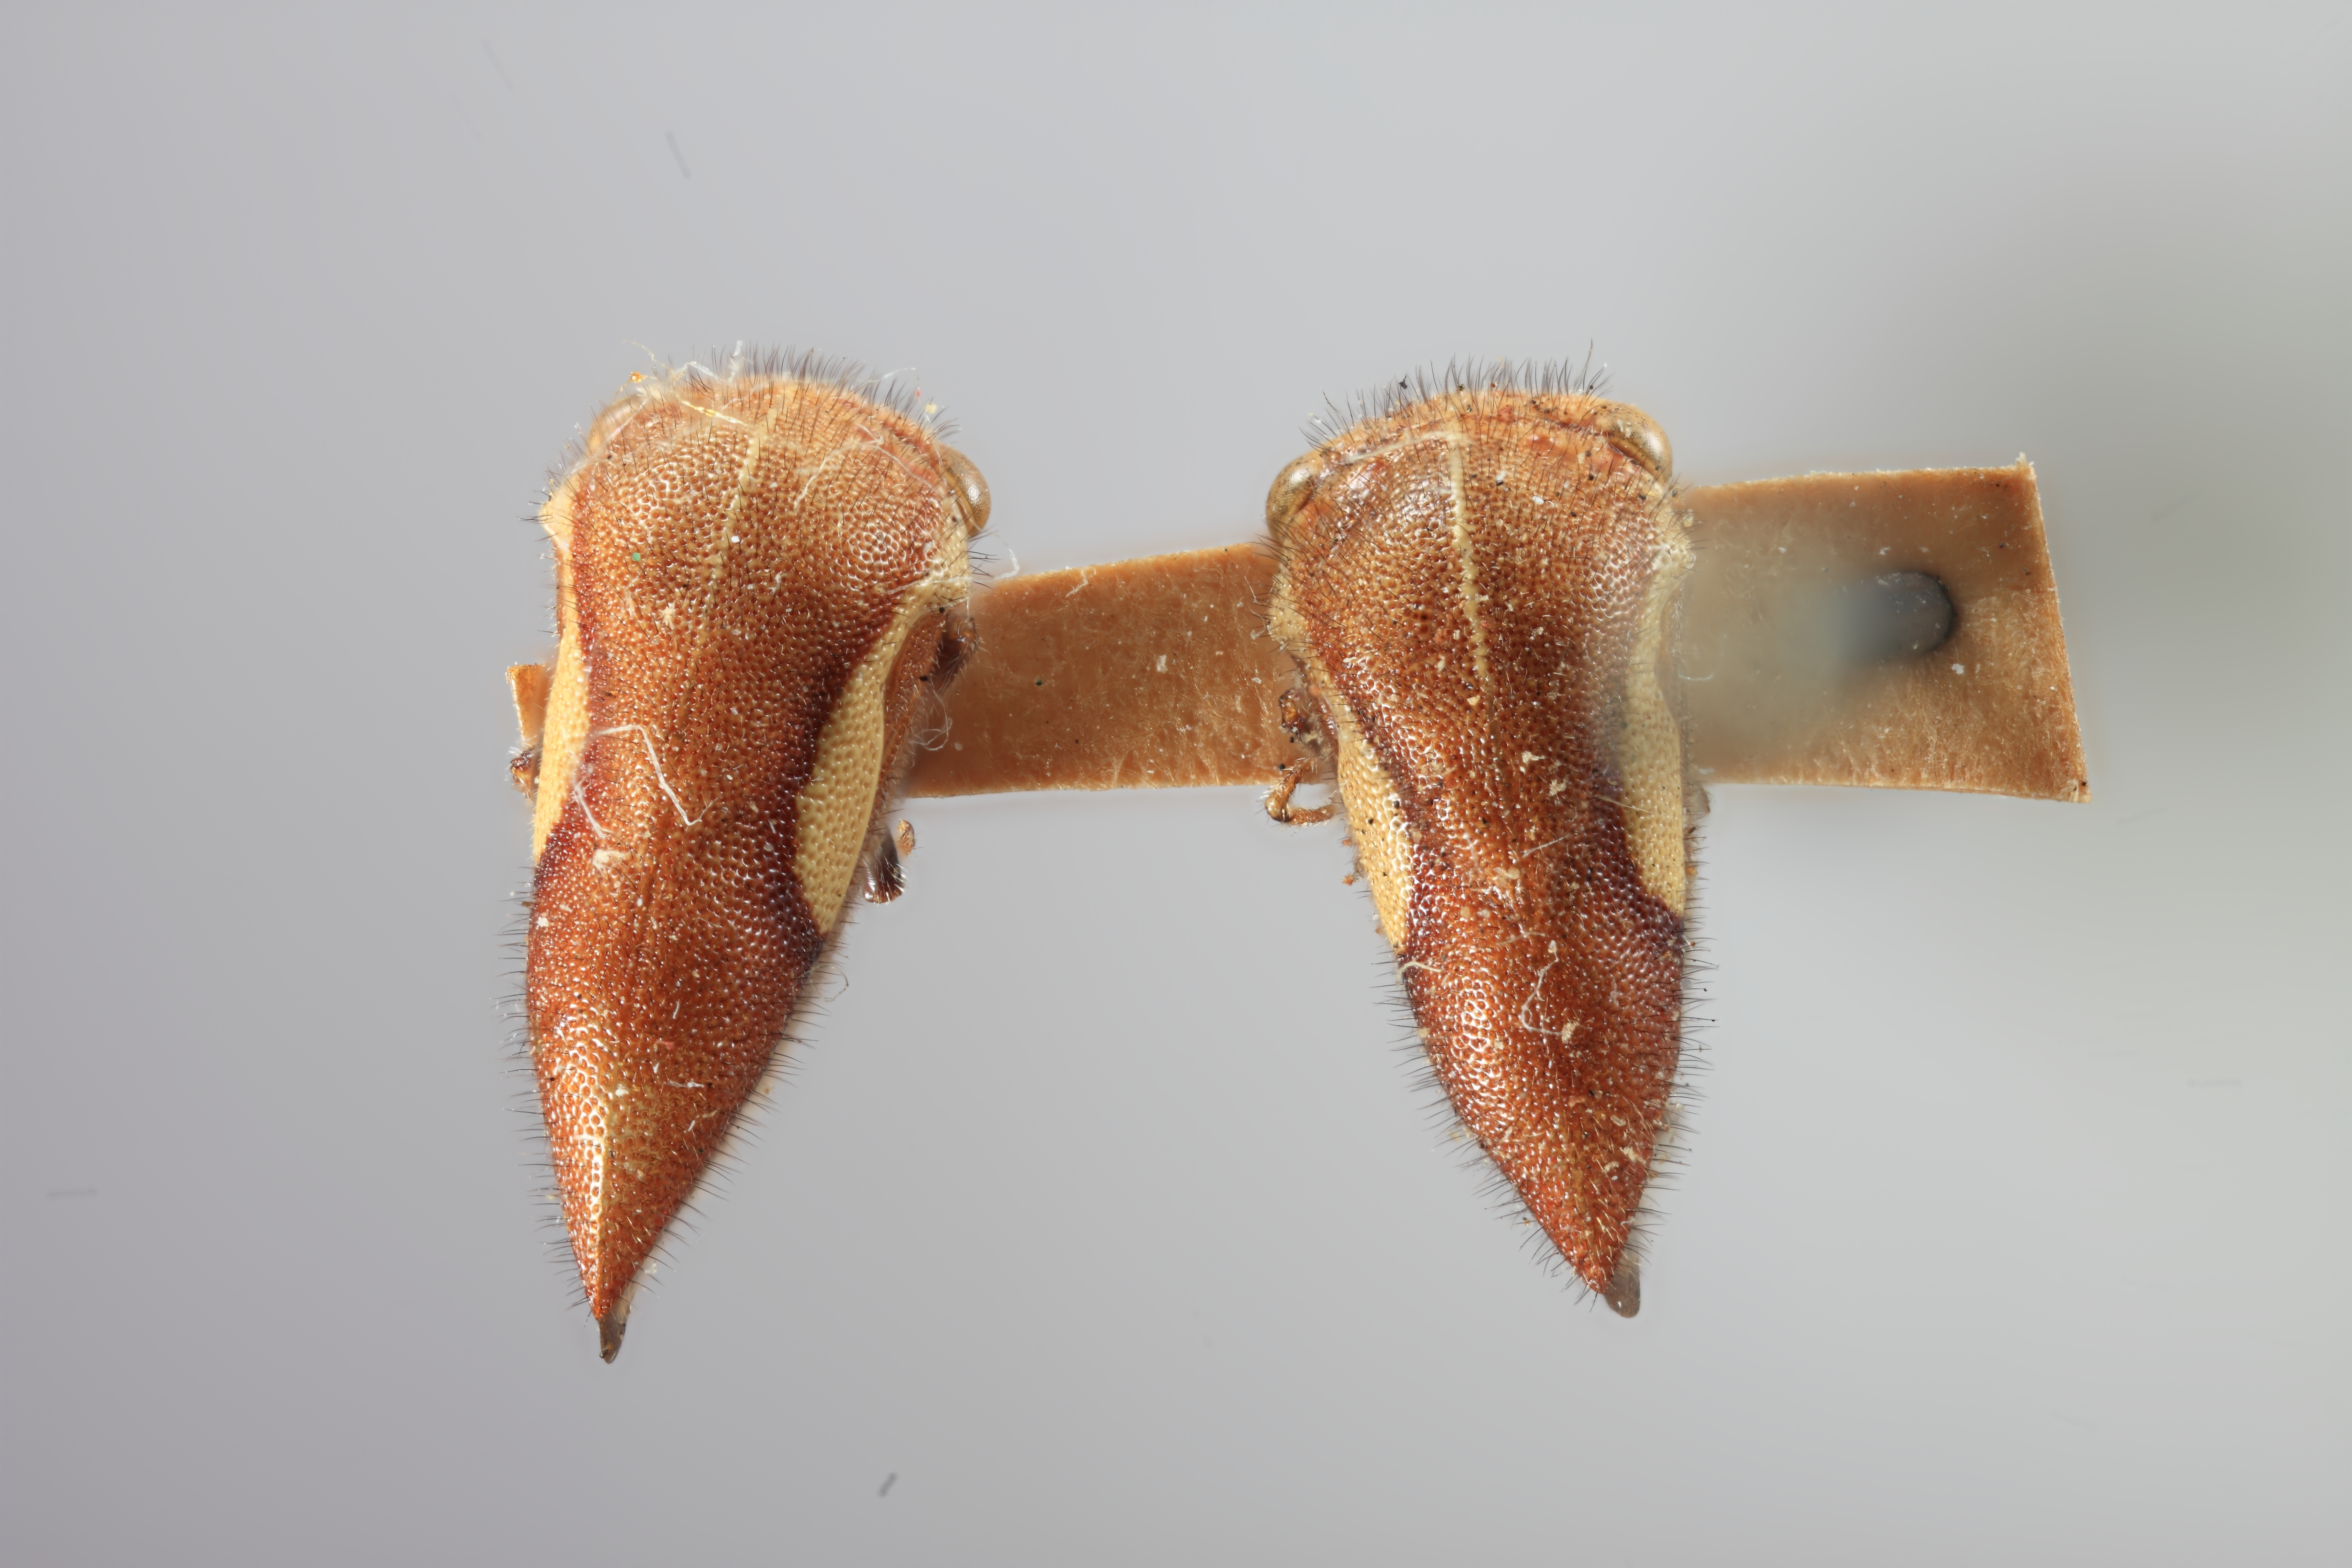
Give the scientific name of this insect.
Ophiderma stonei
